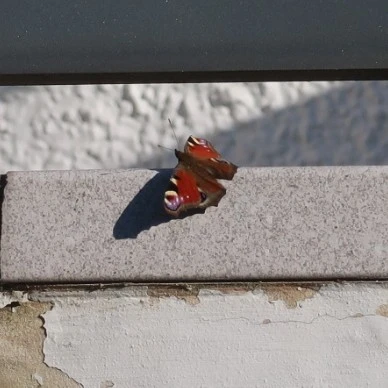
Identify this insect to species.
Aglais io
